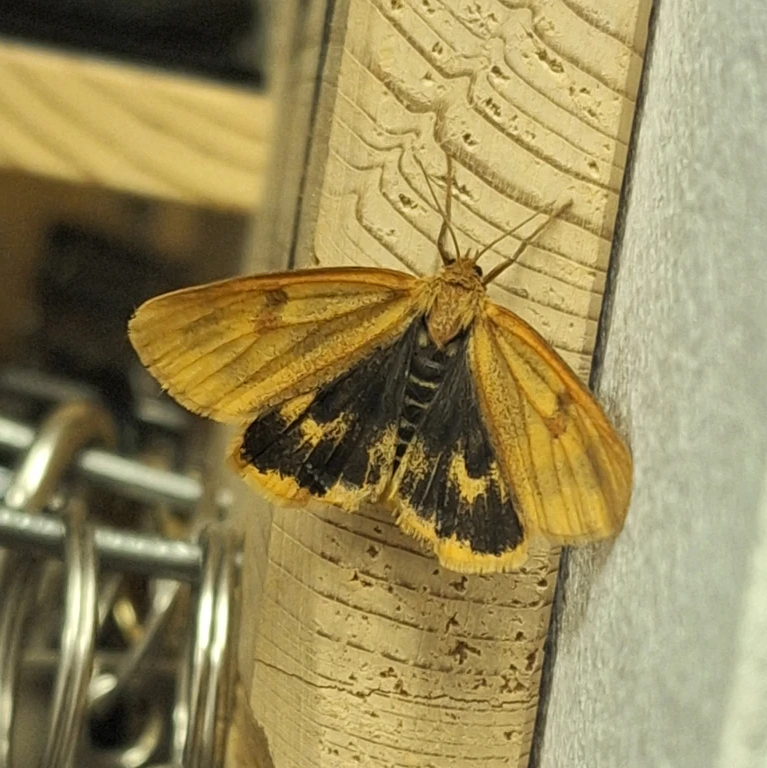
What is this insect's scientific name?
Diacrisia sannio
